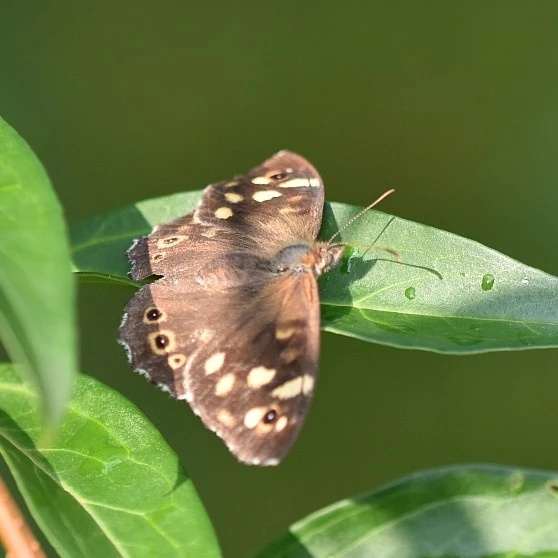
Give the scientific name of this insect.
Pararge aegeria
